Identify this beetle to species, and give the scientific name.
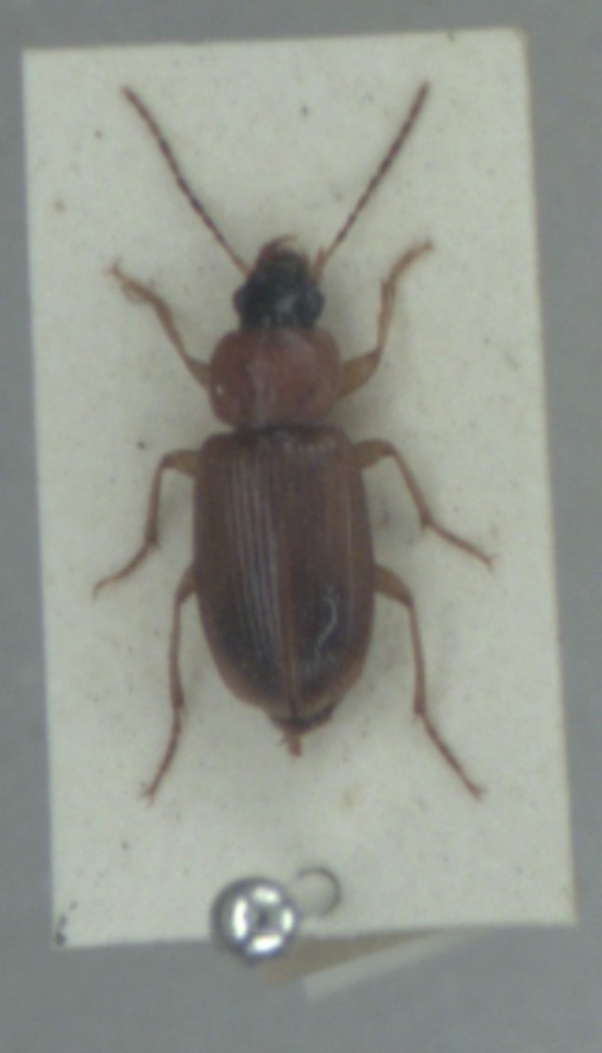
Stenolophus skrimshiranus
